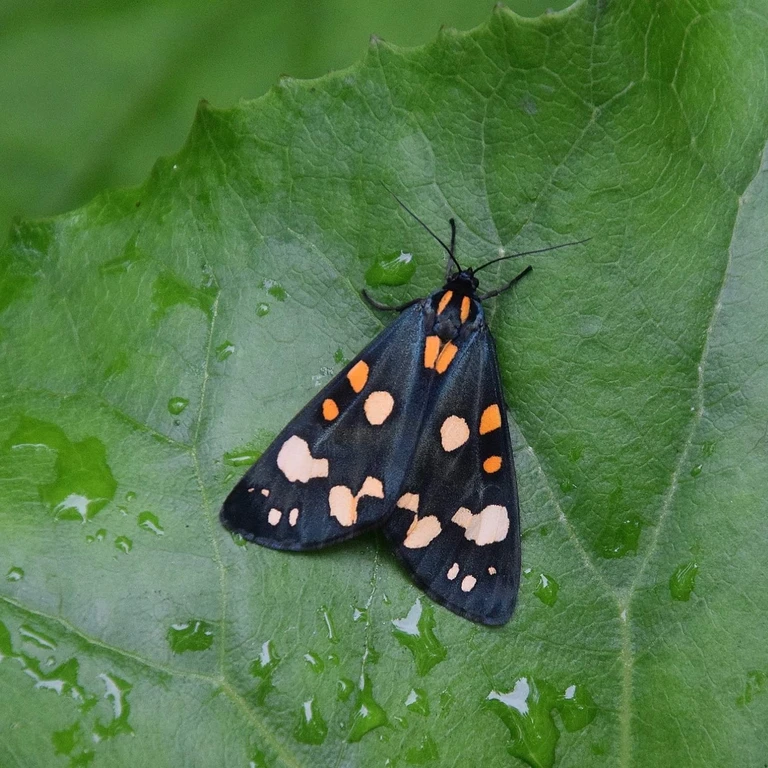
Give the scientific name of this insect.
Callimorpha dominula
